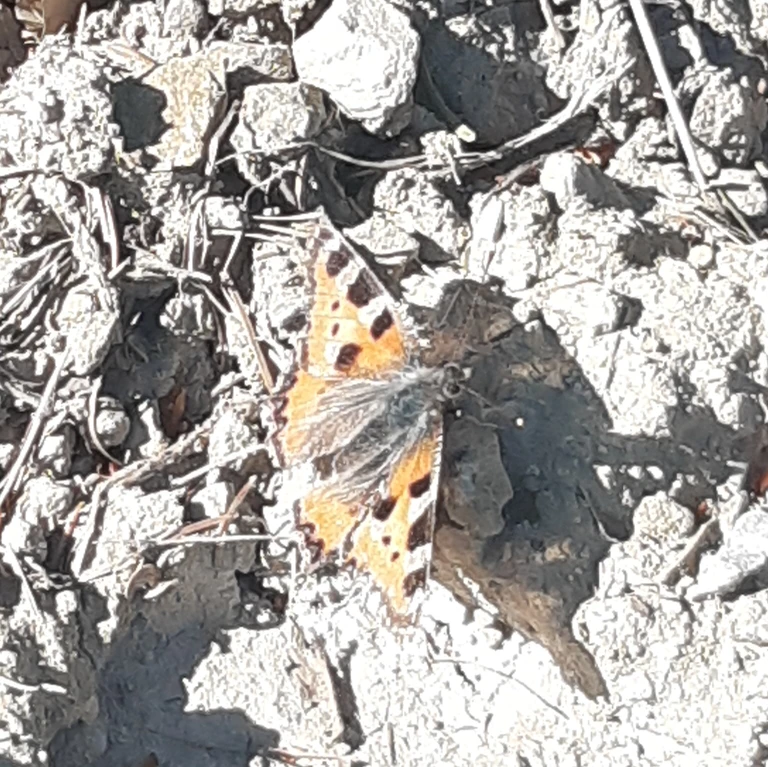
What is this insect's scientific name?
Aglais urticae
